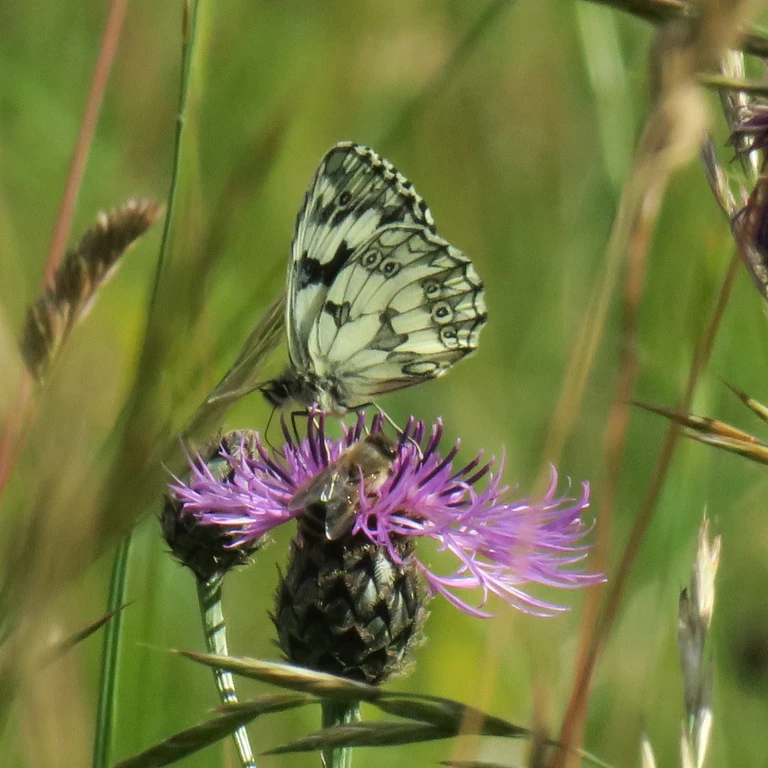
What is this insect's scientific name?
Melanargia galathea
